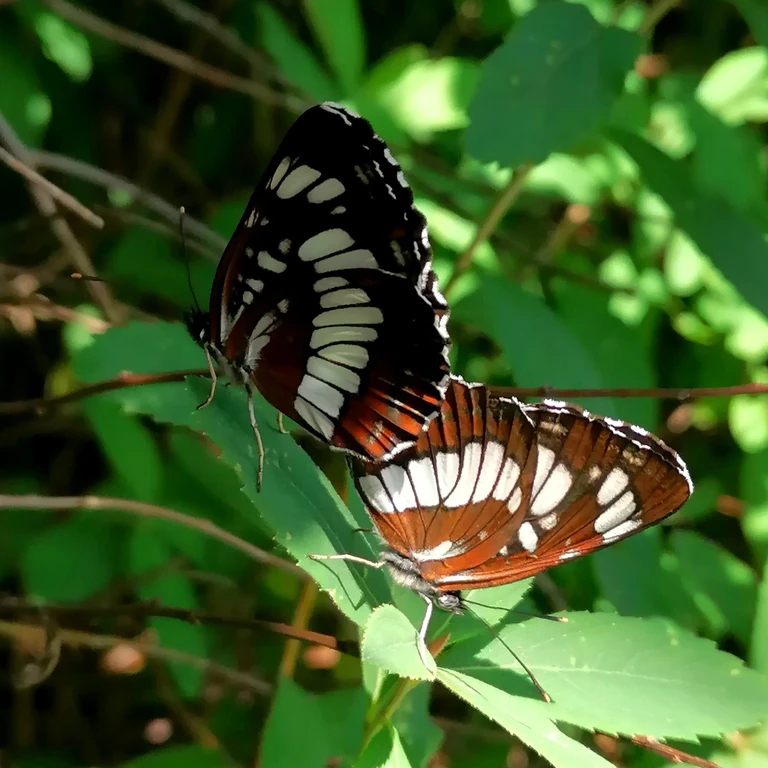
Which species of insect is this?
Neptis rivularis
